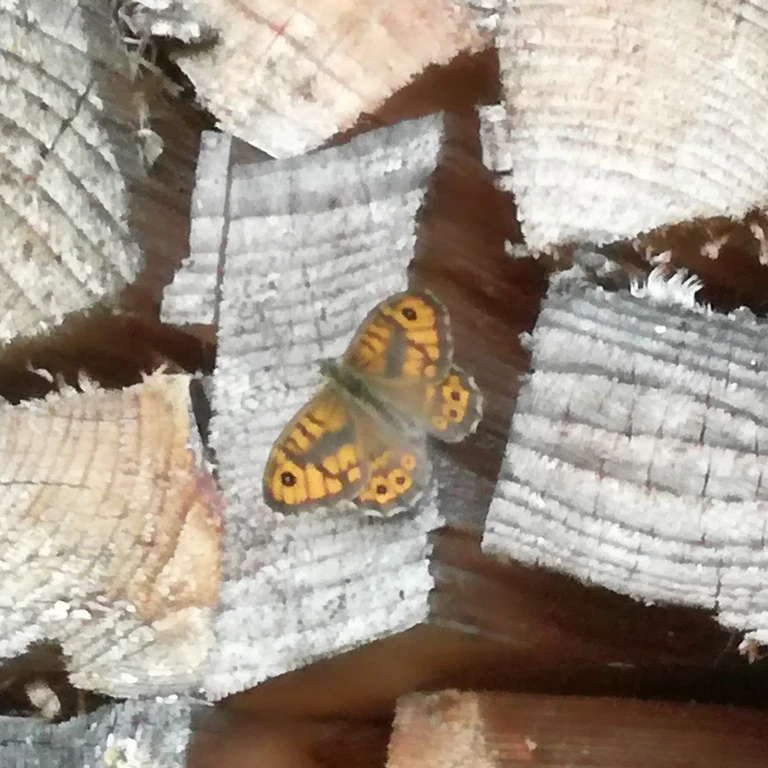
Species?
Lasiommata megera (also Pararge megera)
